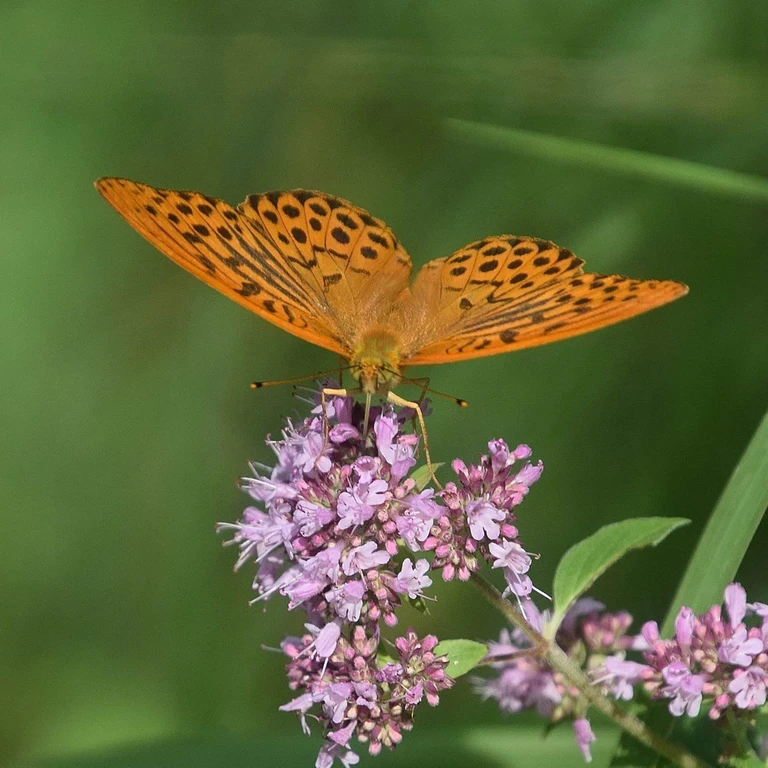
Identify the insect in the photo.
Argynnis paphia
